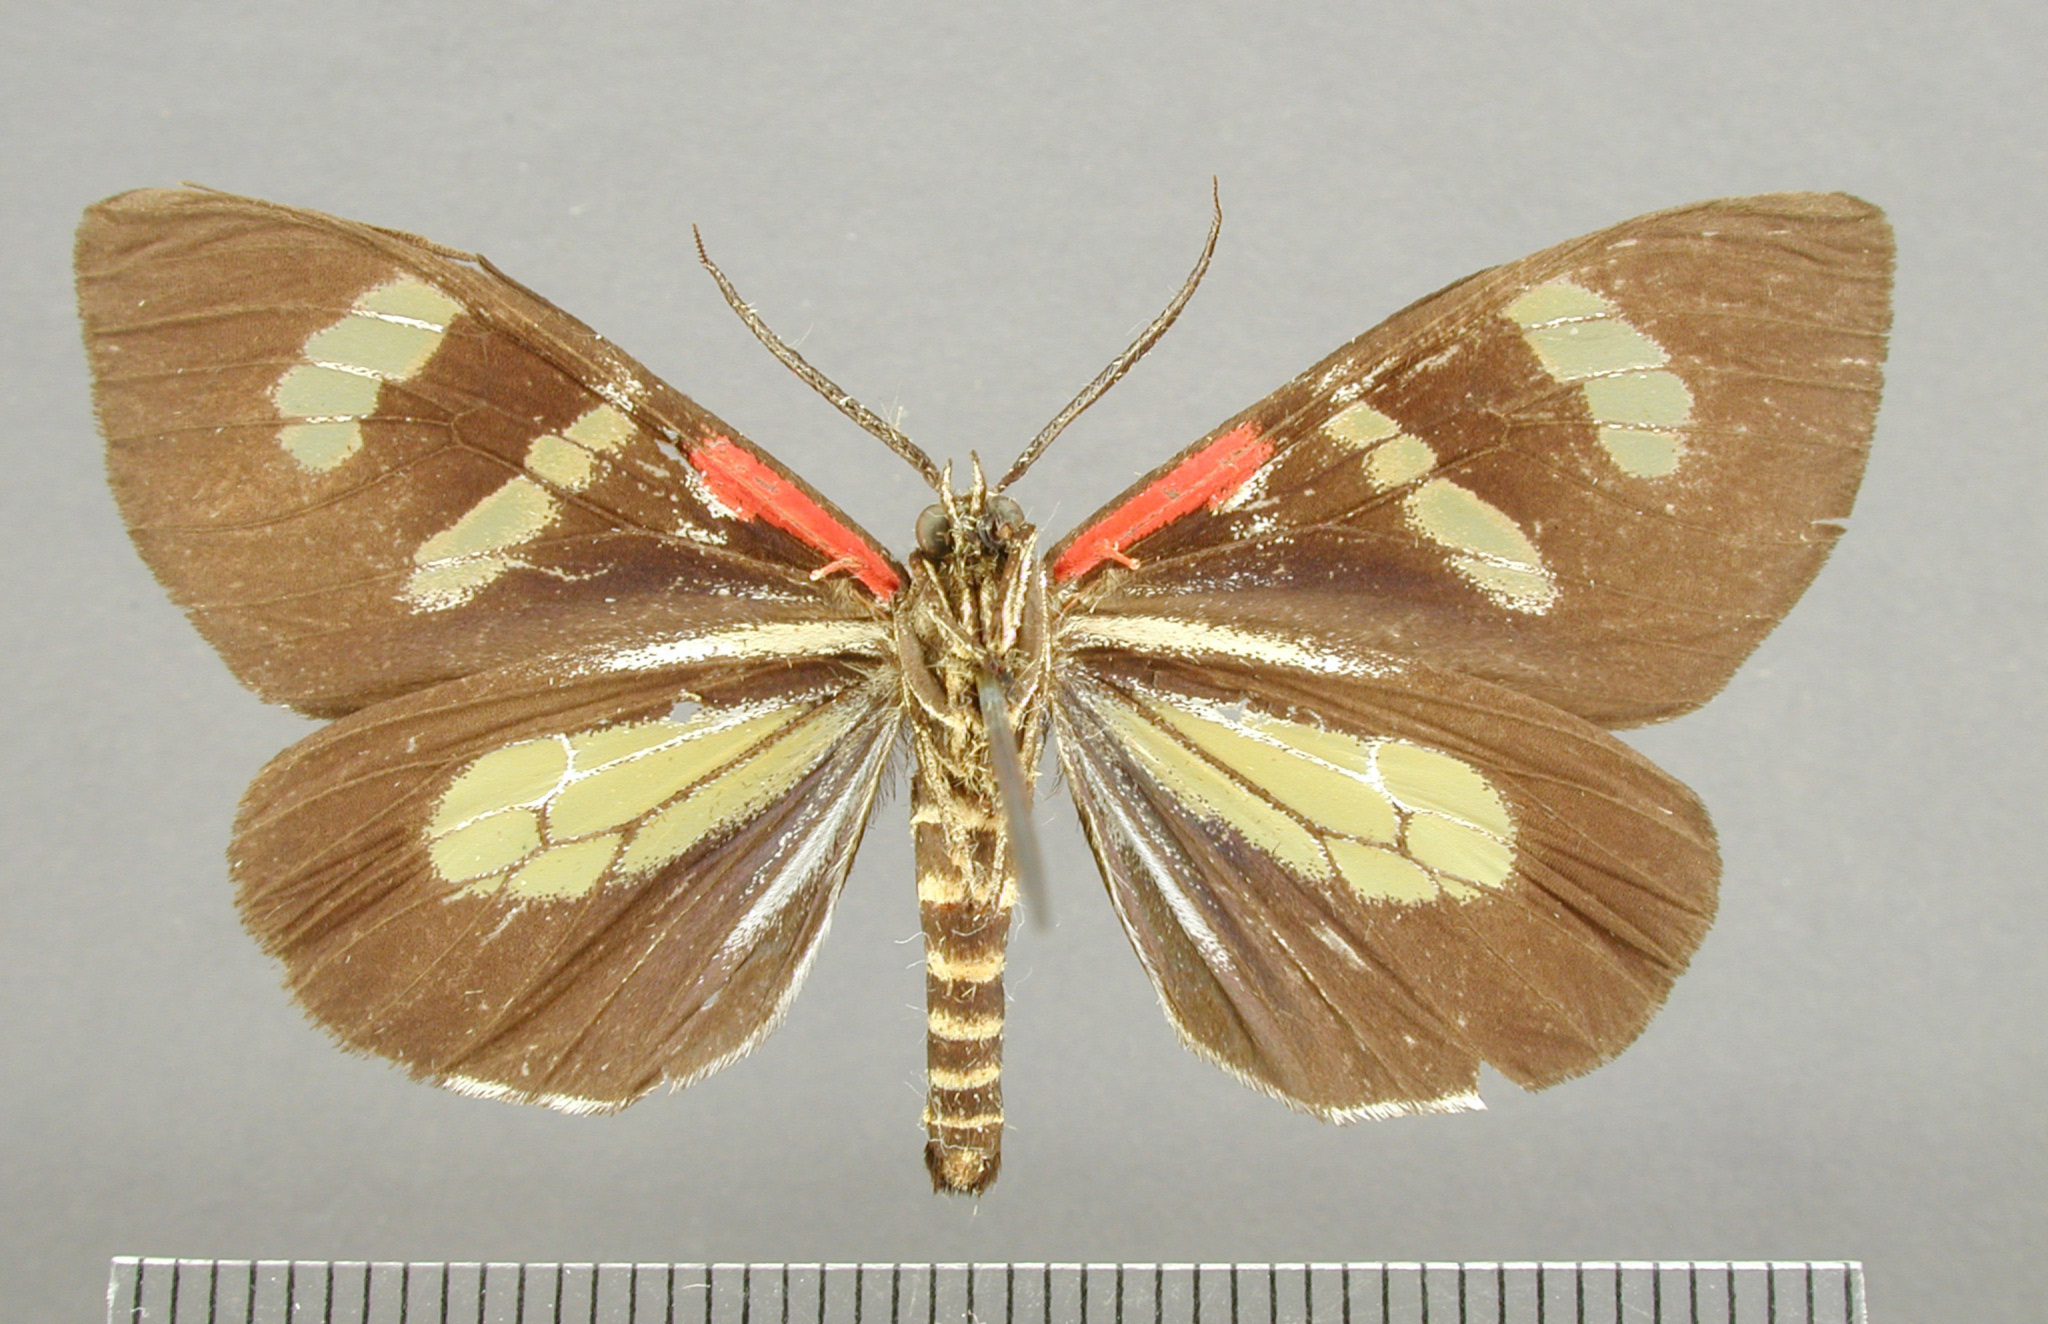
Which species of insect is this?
Phaloe levisi
